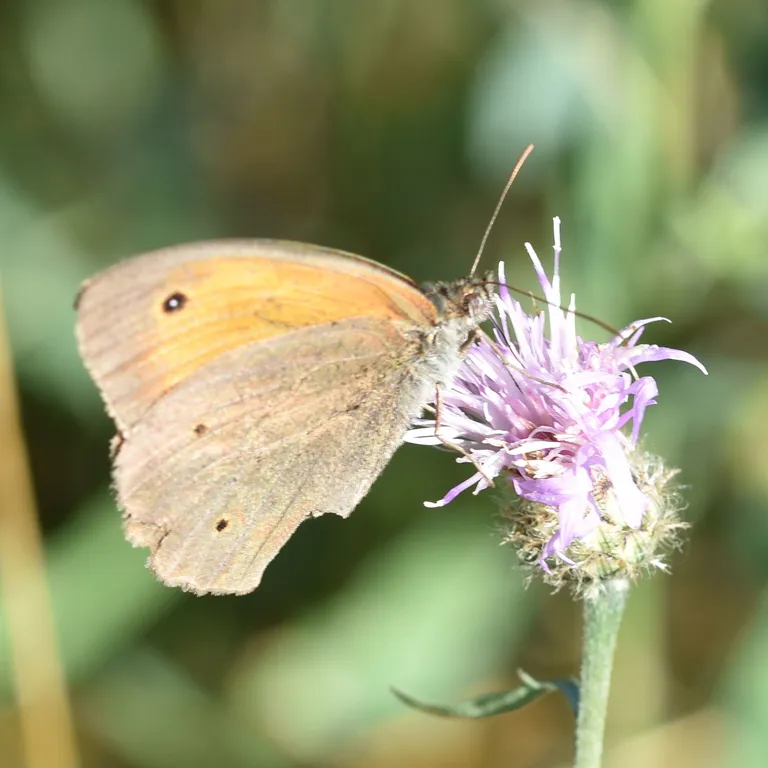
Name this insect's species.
Maniola jurtina
